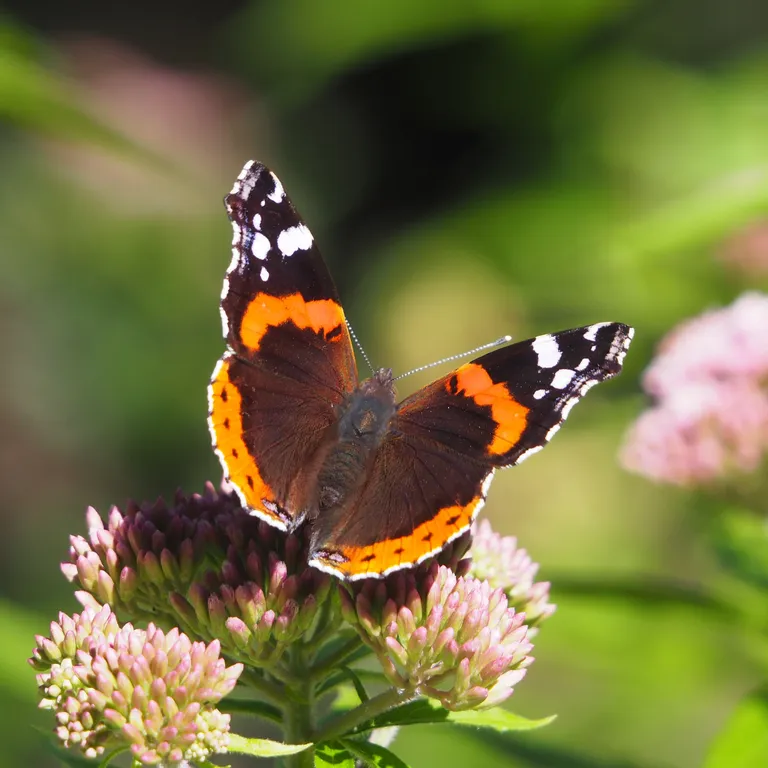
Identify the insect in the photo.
Vanessa atalanta
